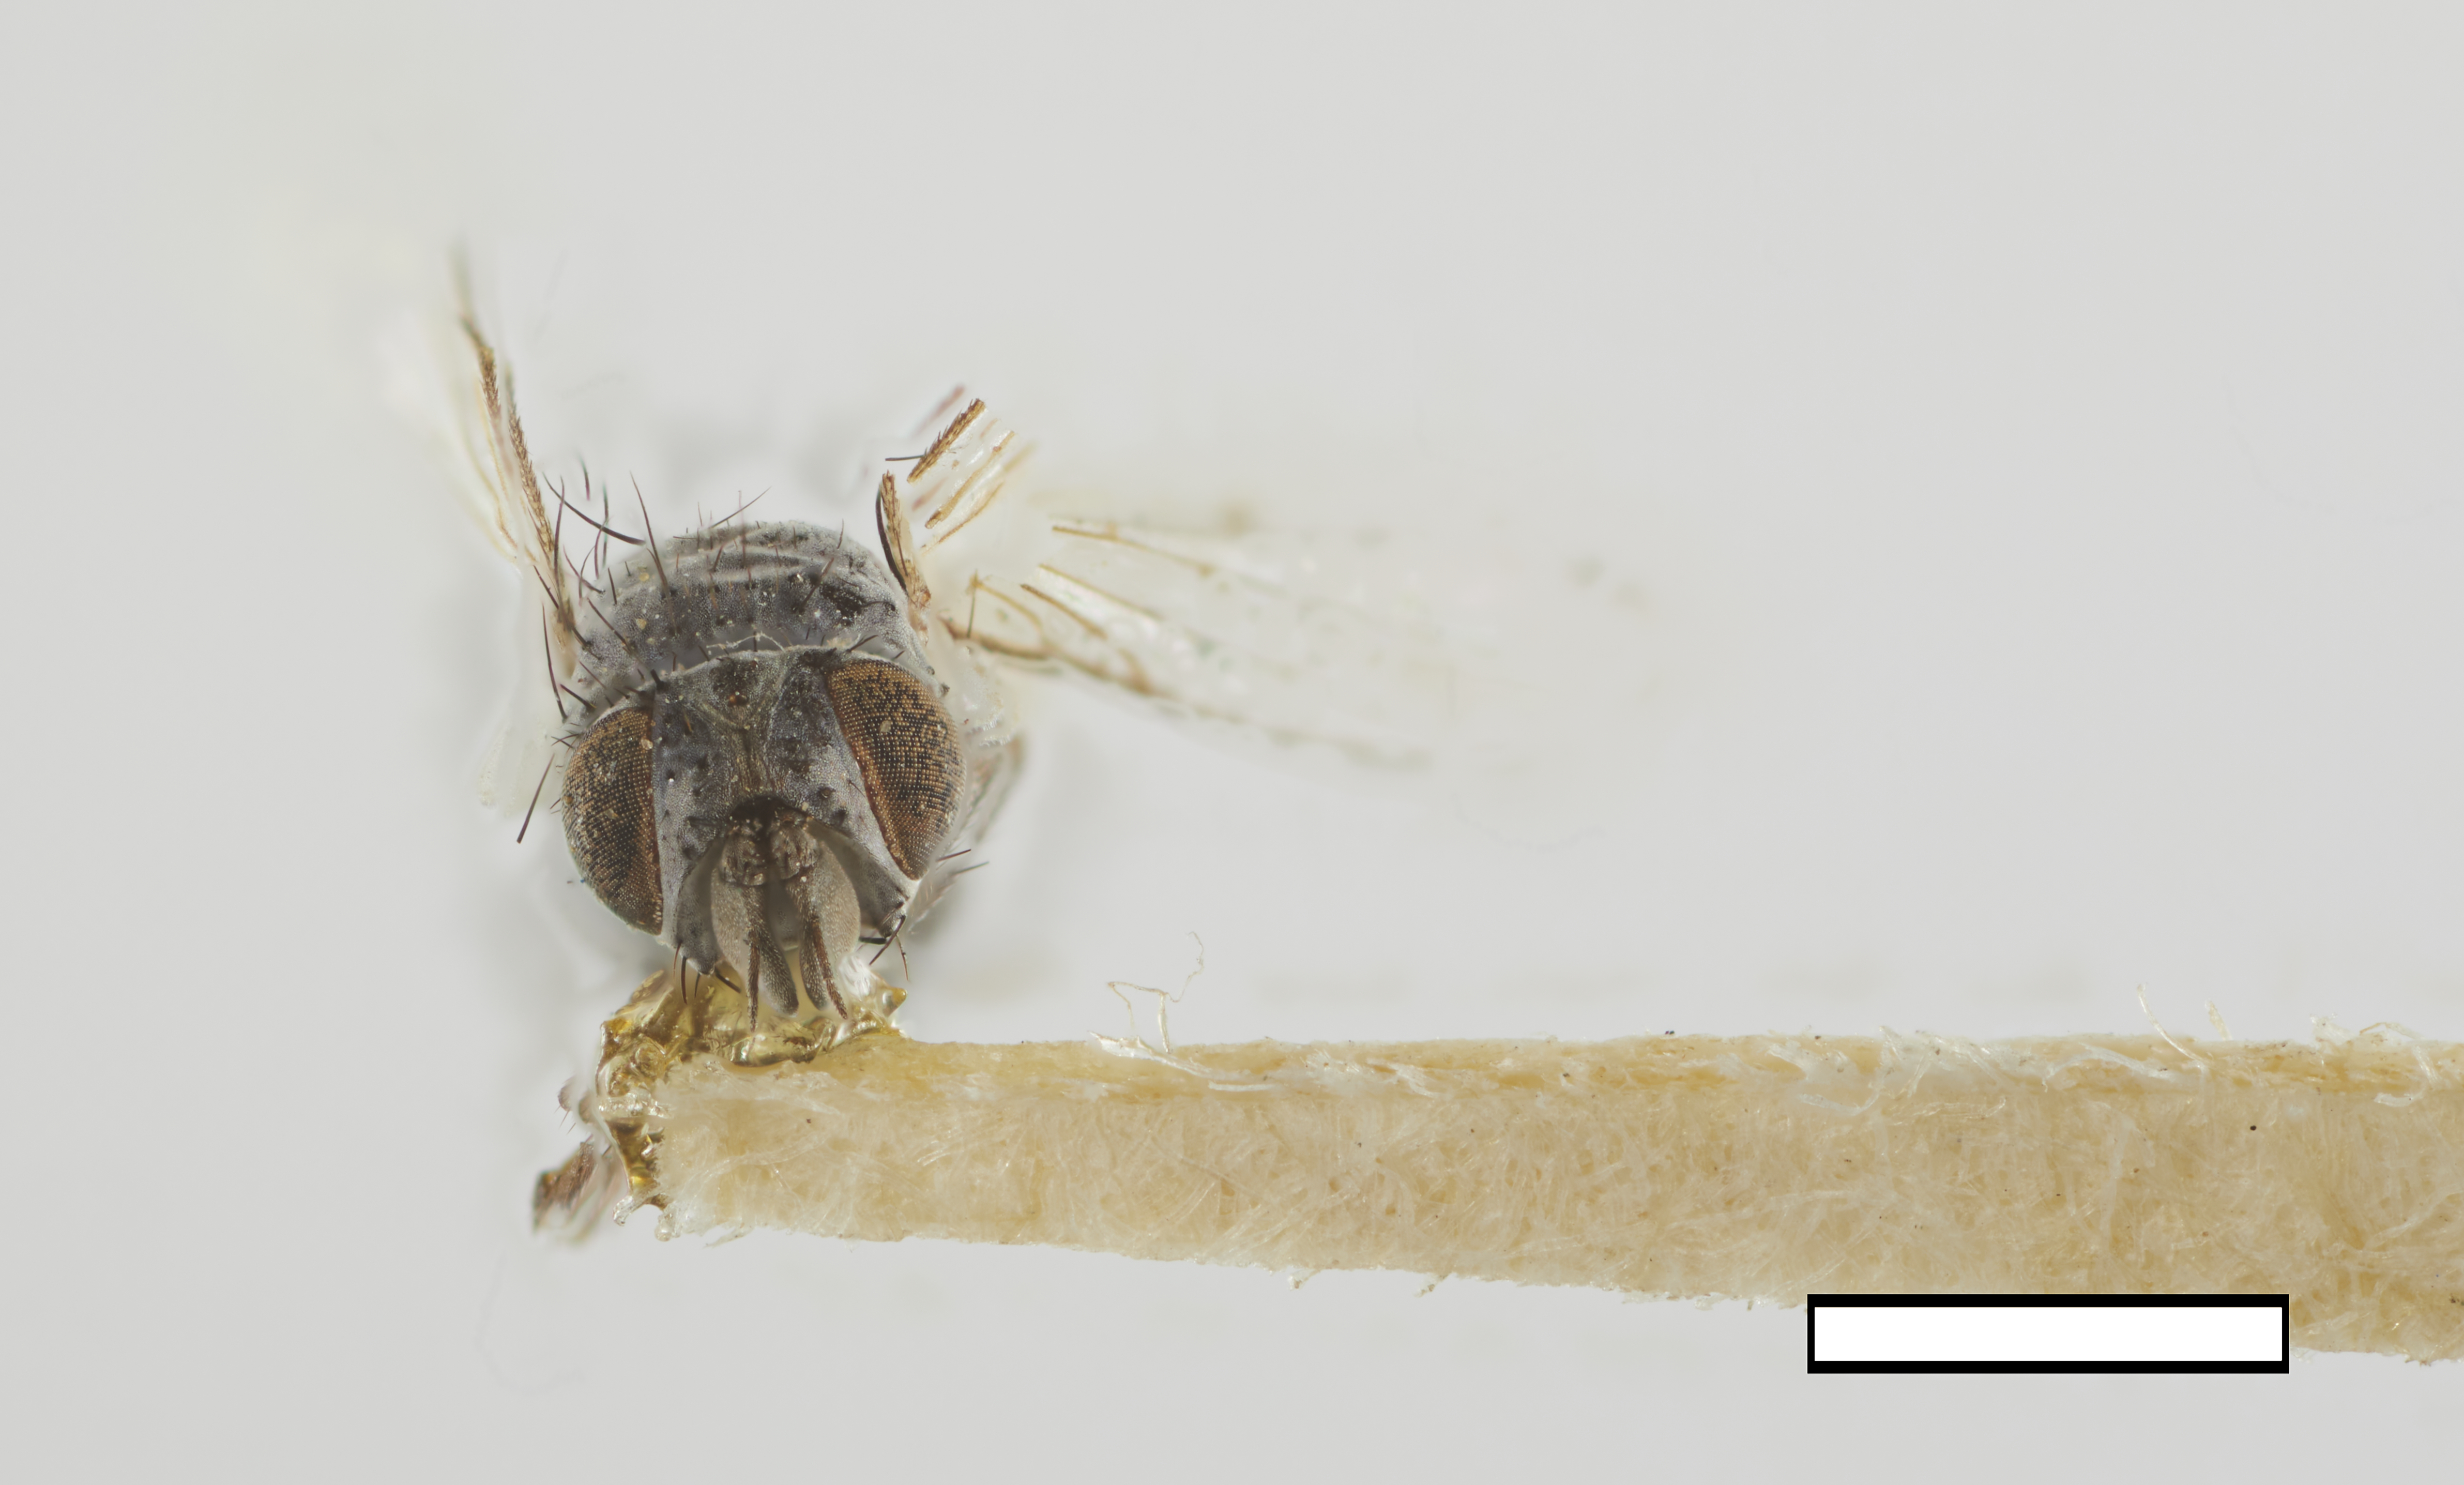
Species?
Lophosiocera curriei
